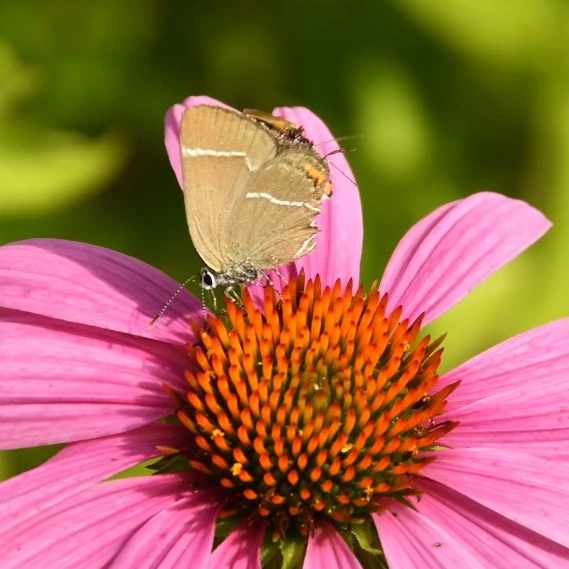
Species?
Satyrium w-album
